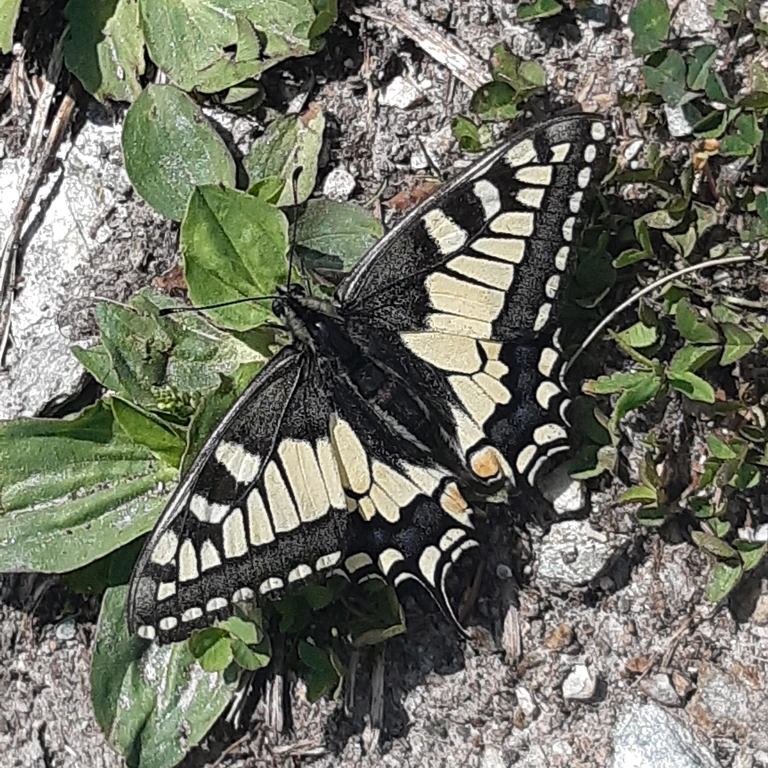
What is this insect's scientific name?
Papilio machaon
